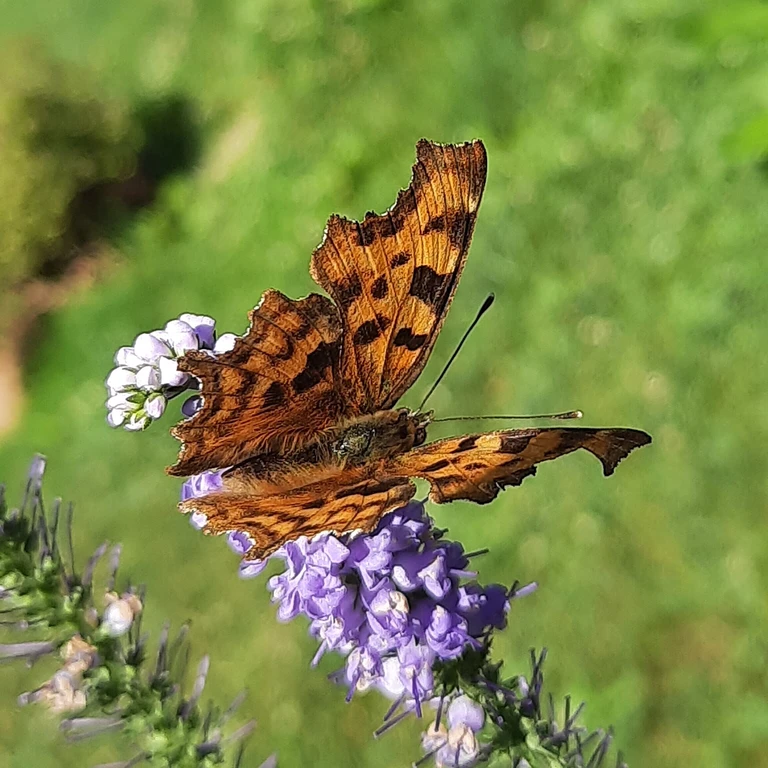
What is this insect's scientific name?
Polygonia c-album
